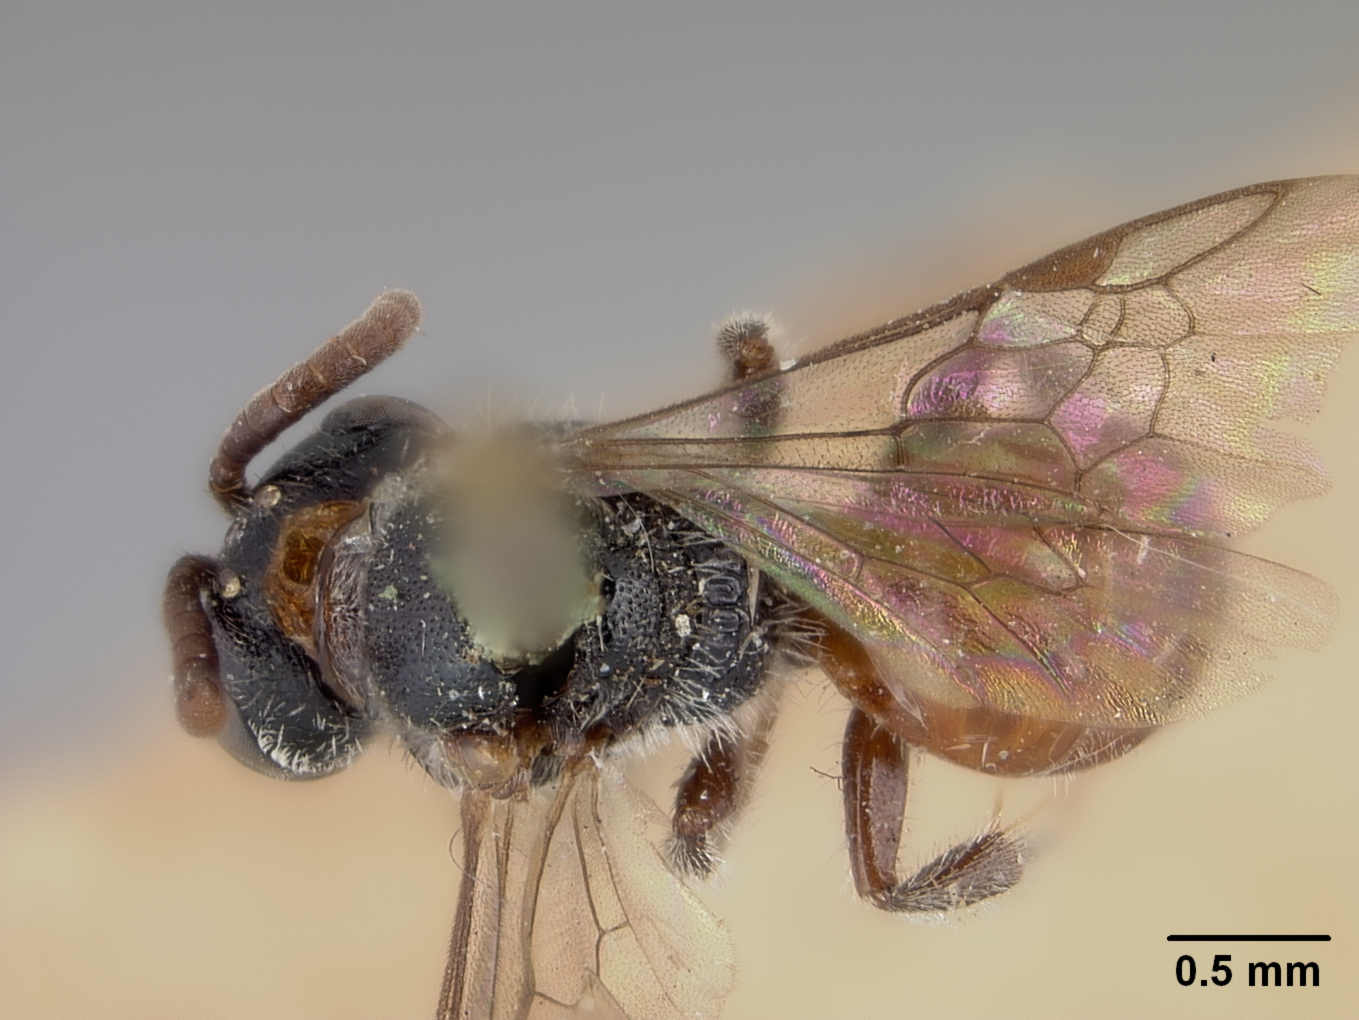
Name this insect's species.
Sphecodes banksii
